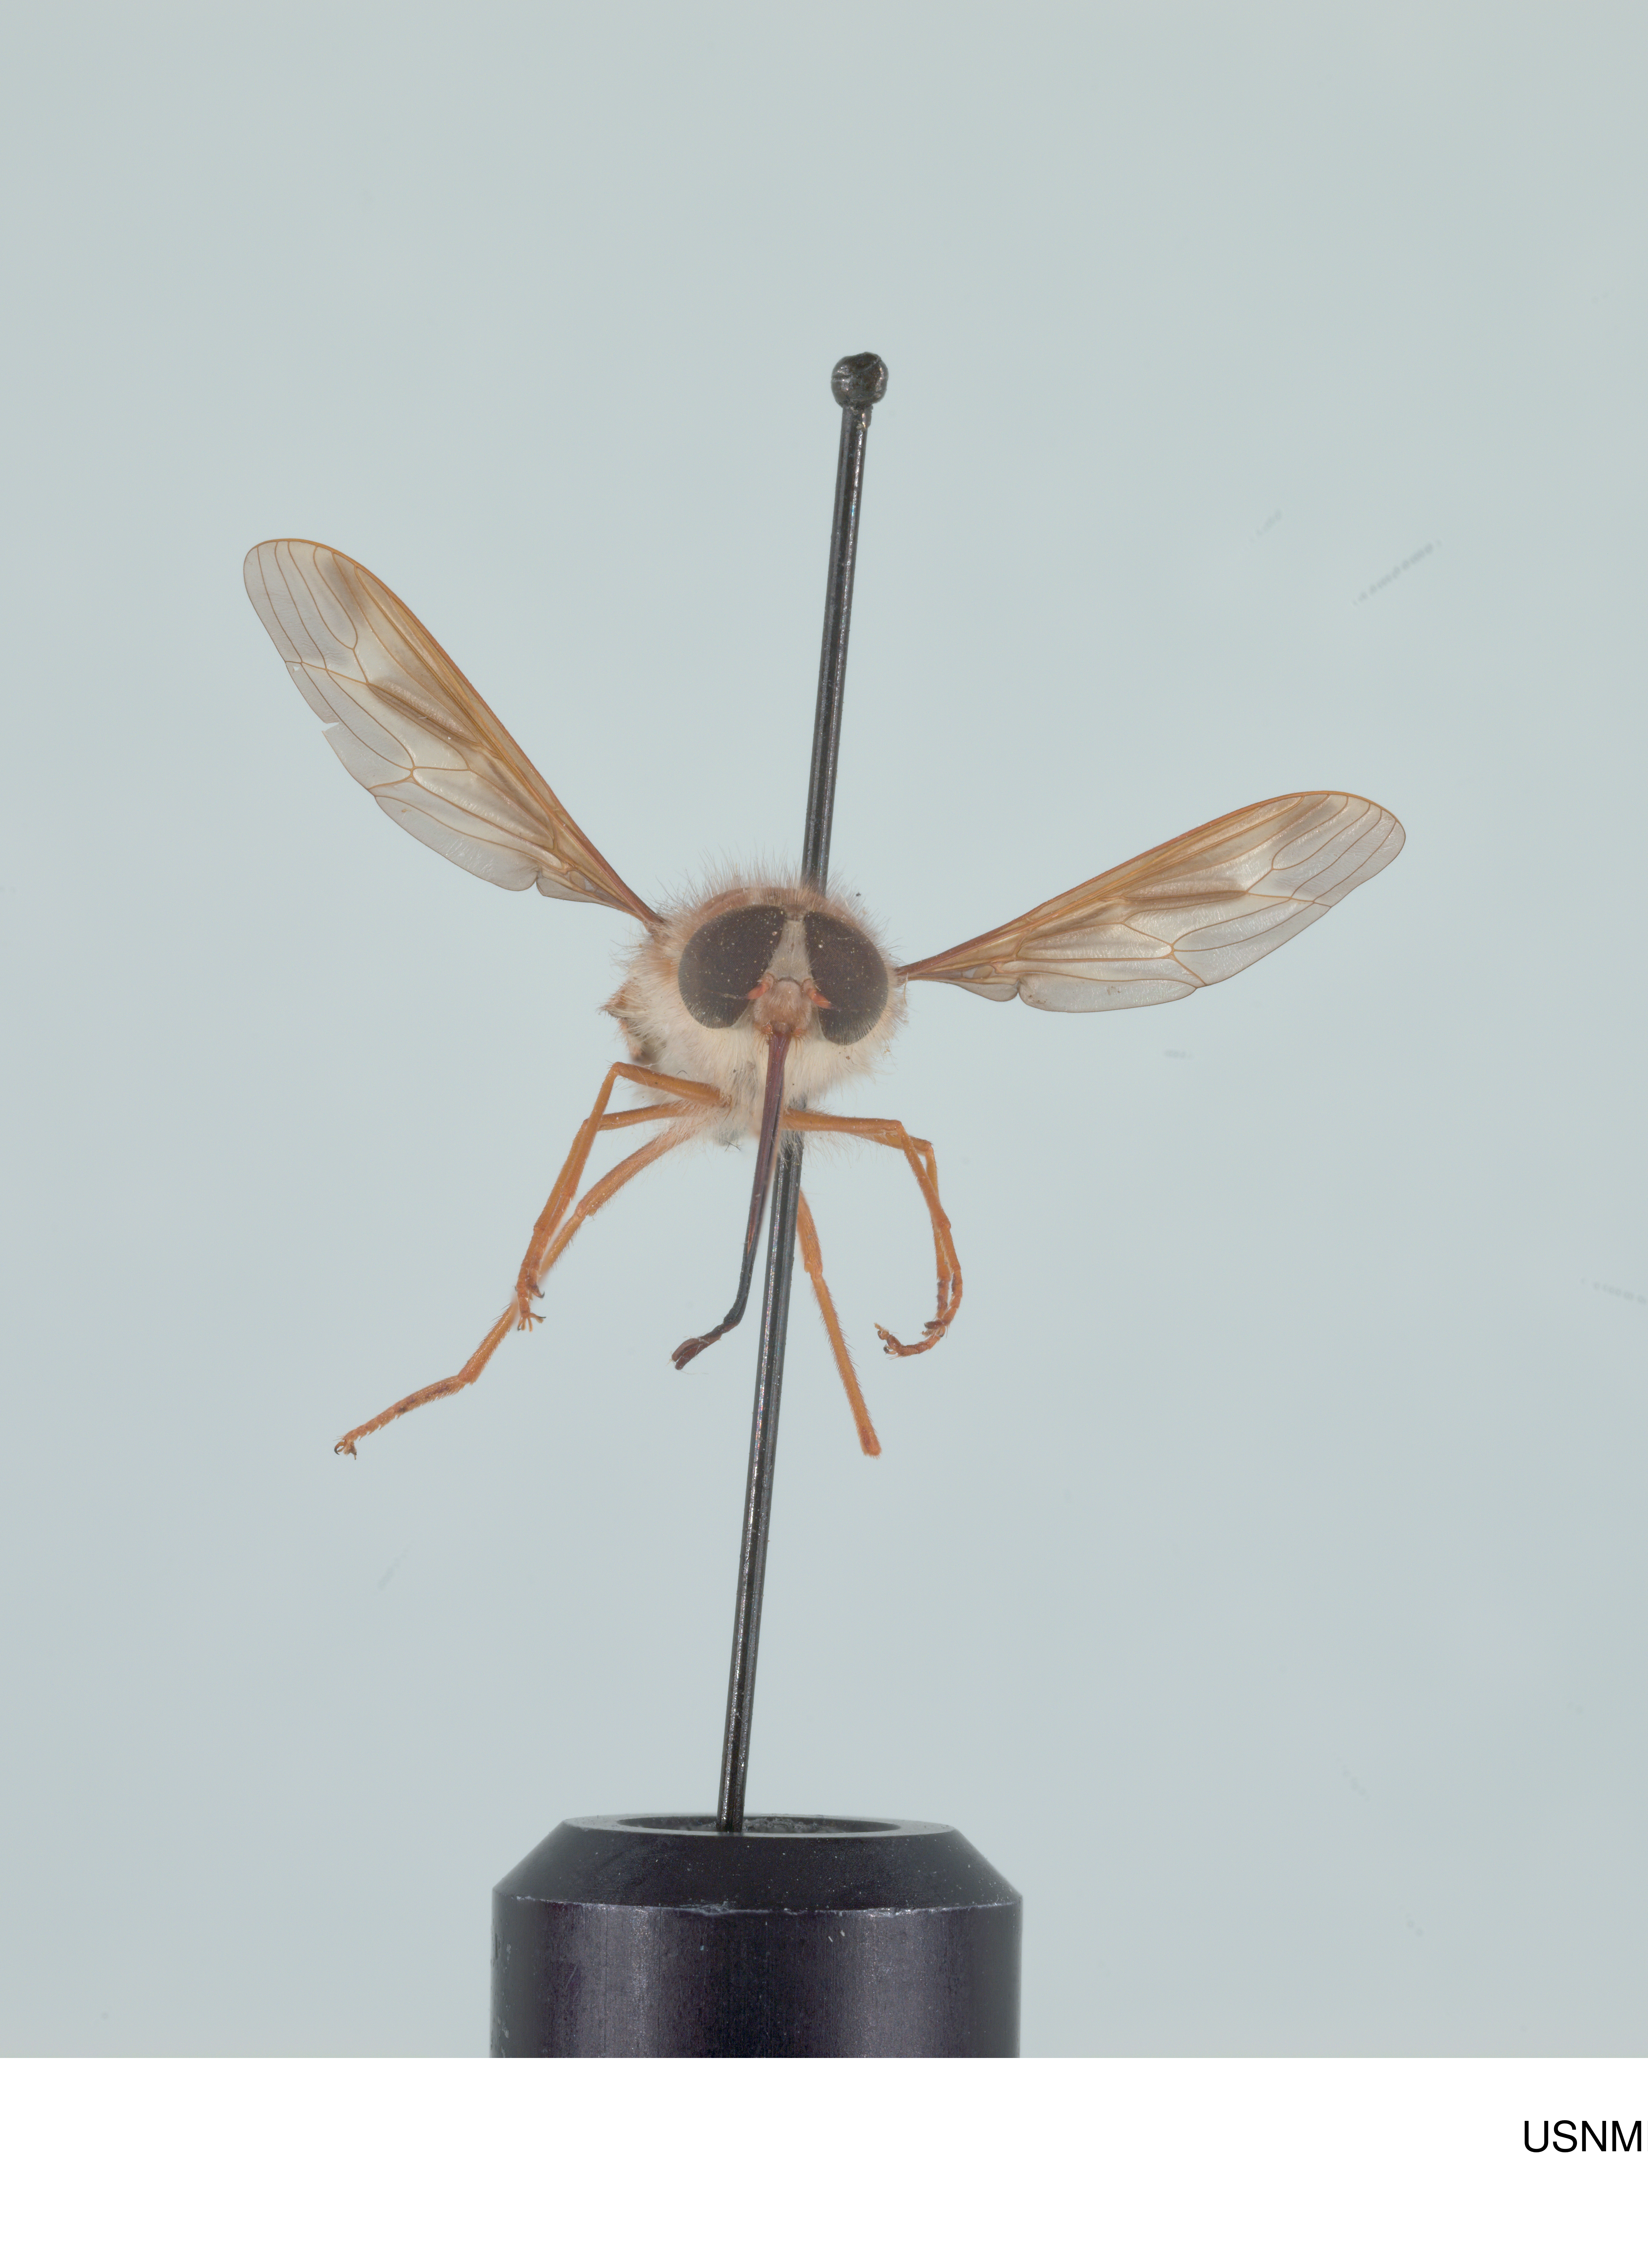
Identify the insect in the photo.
Hirmoneura nubipennis (also Trichophthalma nubipennis)
